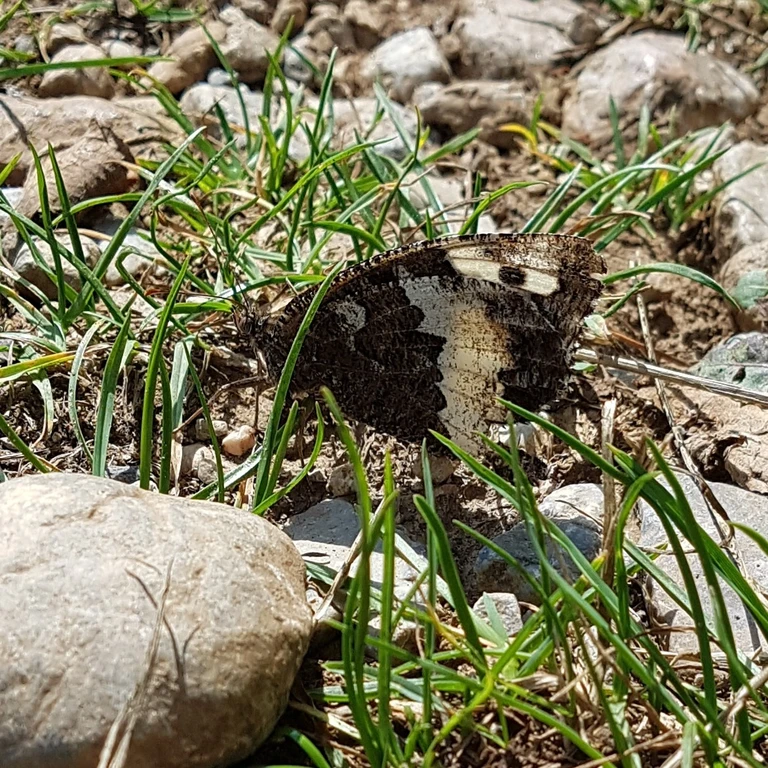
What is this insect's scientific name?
Brintesia circe
